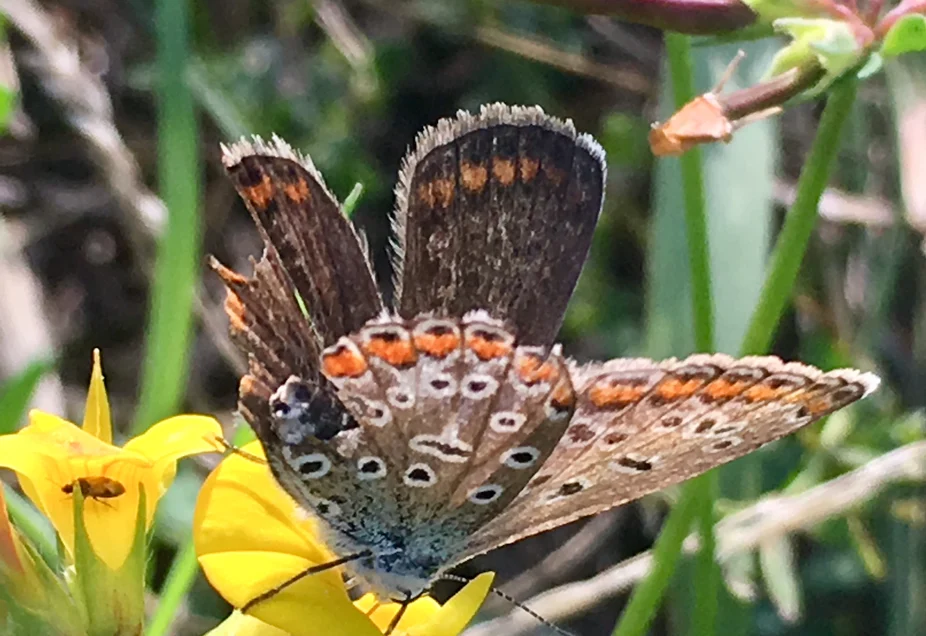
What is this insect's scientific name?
Polyommatus icarus
